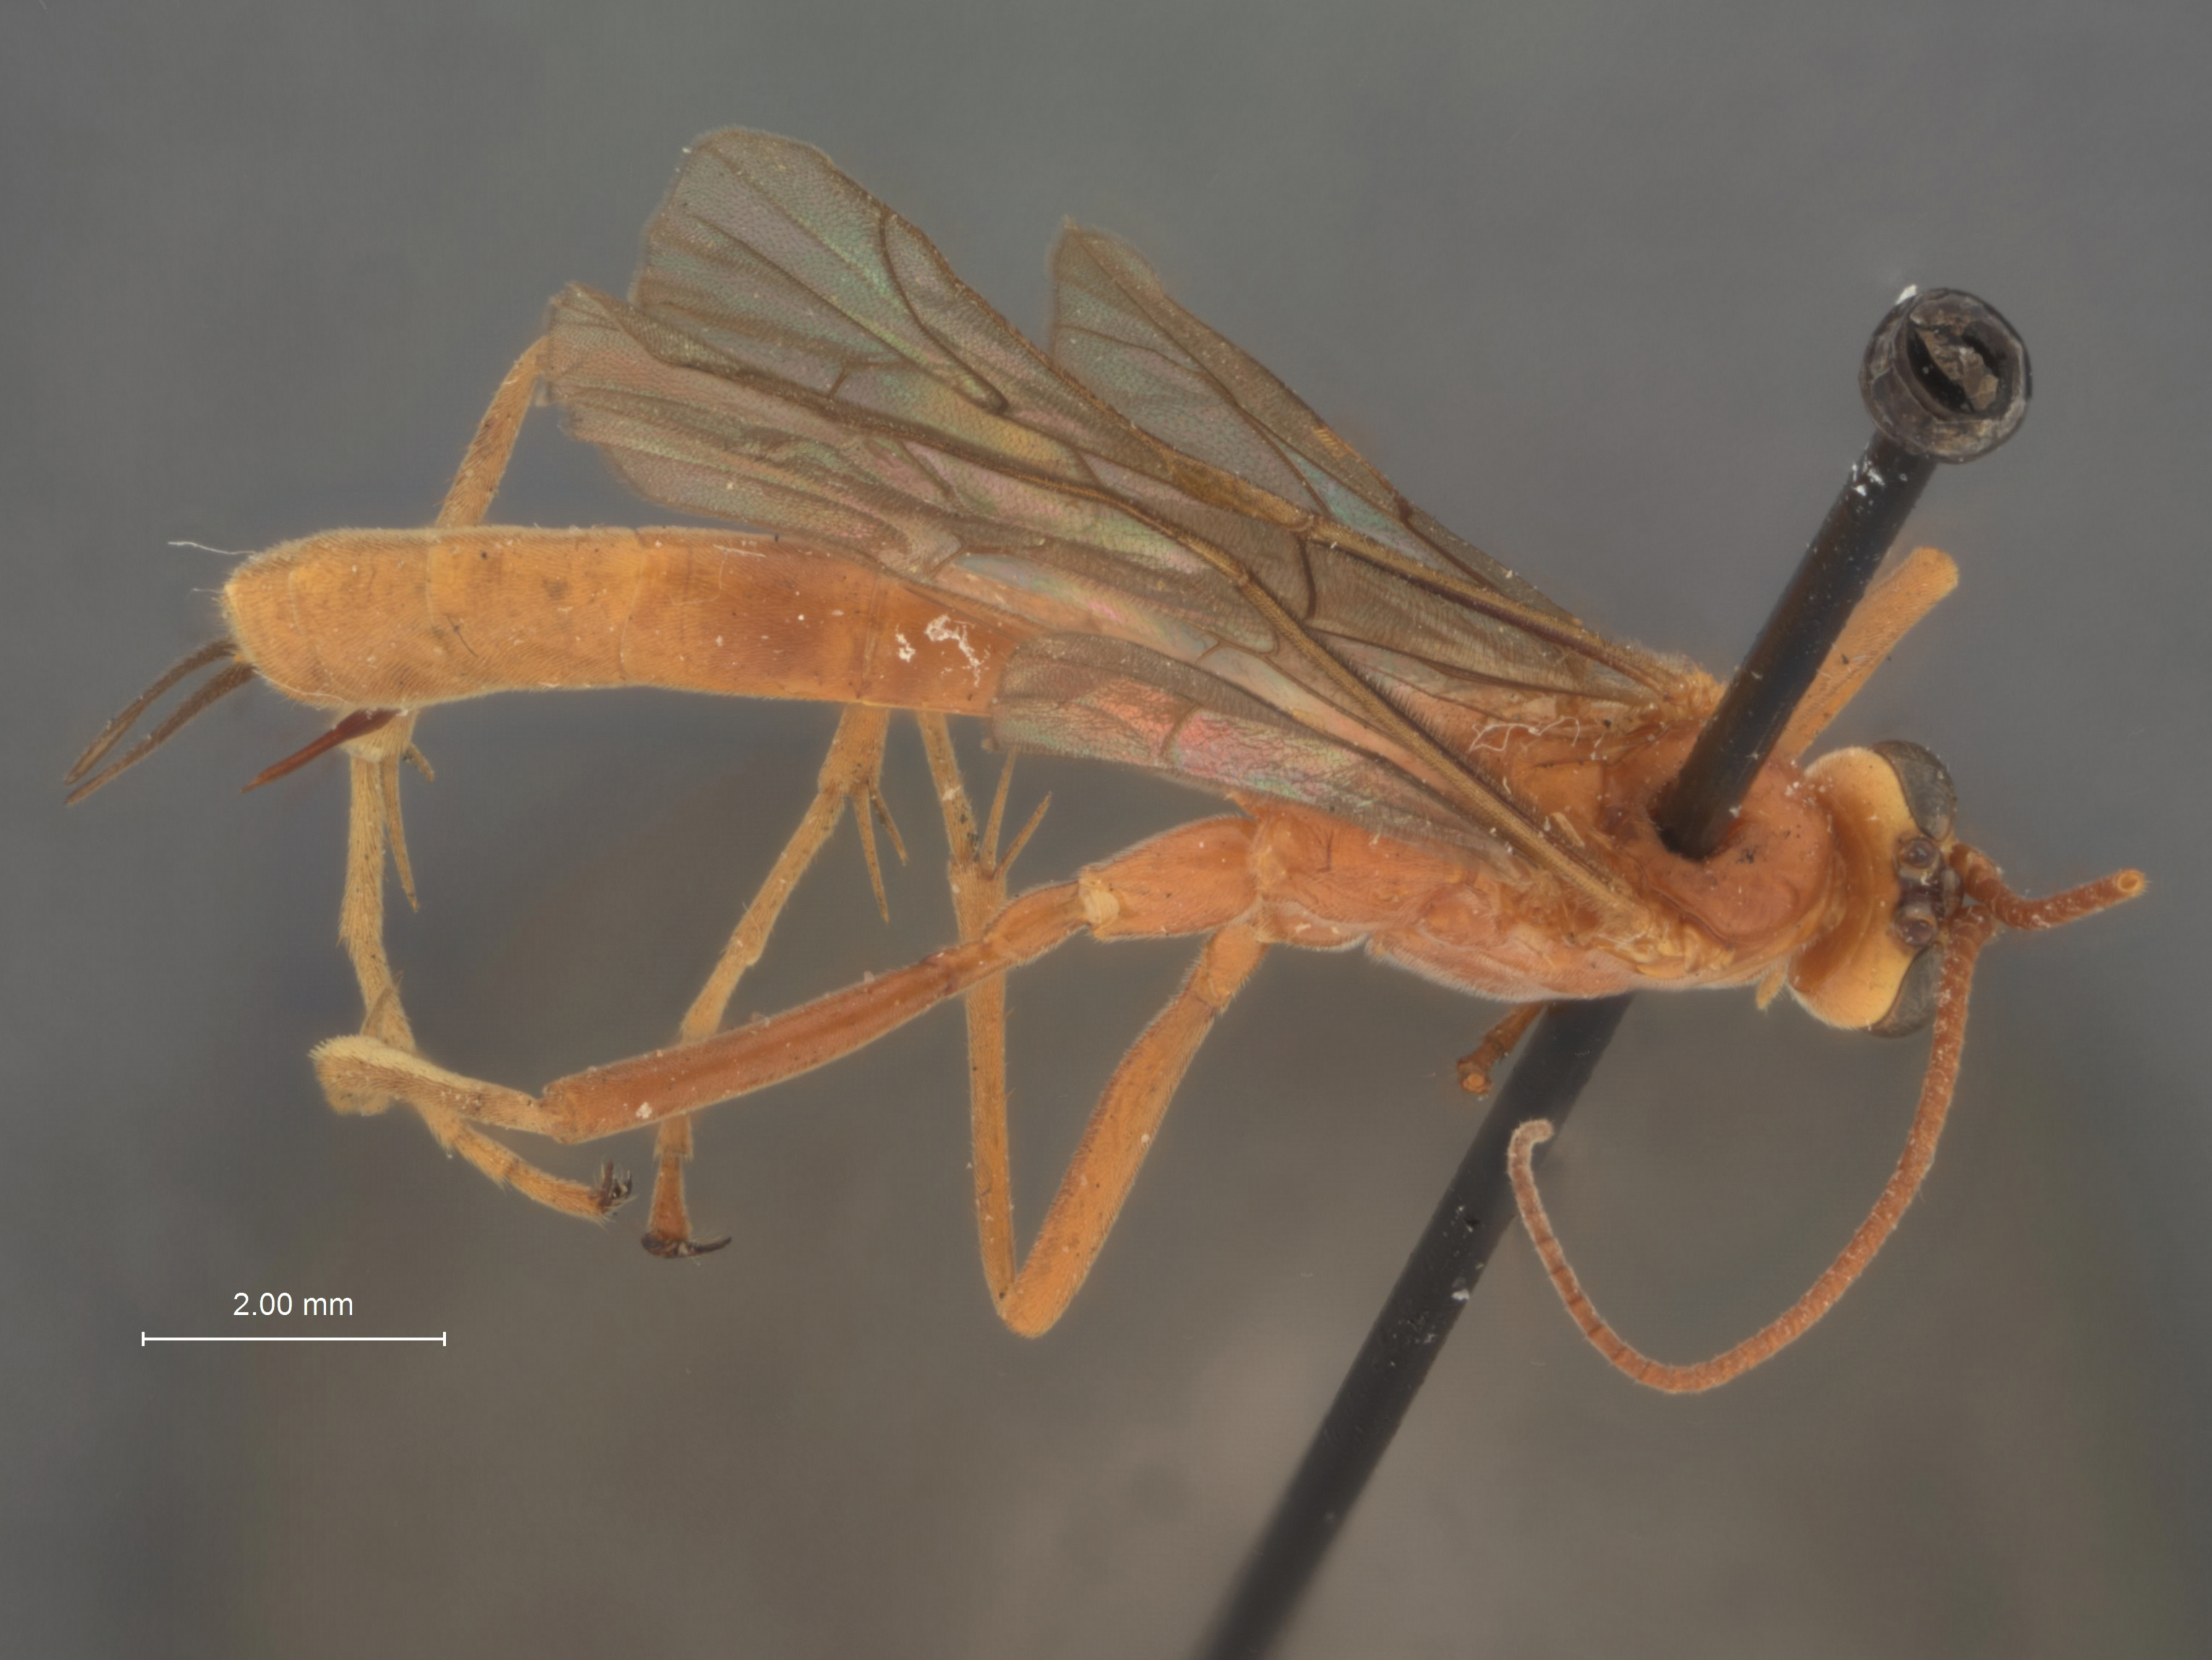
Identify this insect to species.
Paniscus leo
